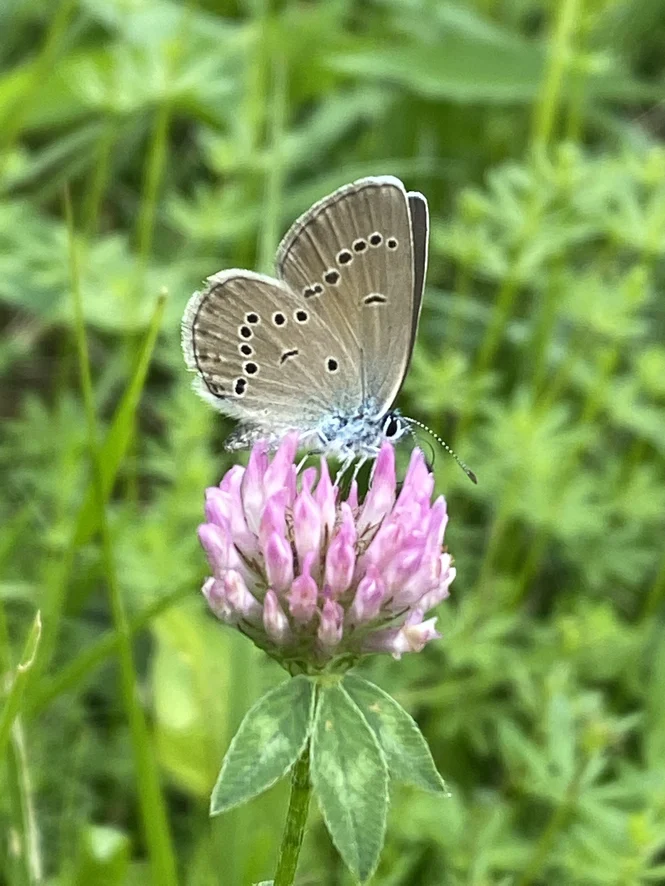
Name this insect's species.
Cyaniris semiargus
